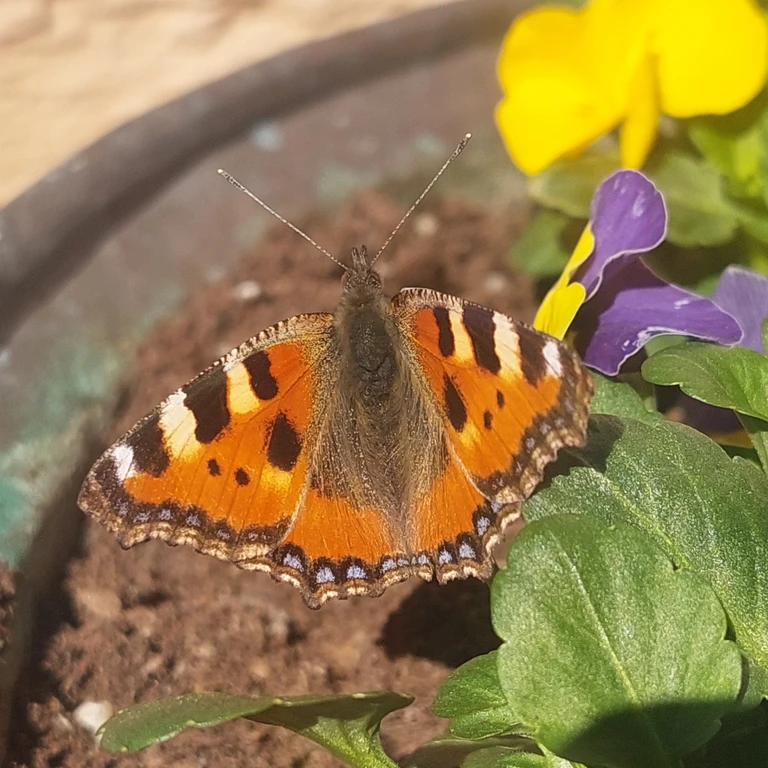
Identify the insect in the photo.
Aglais urticae
